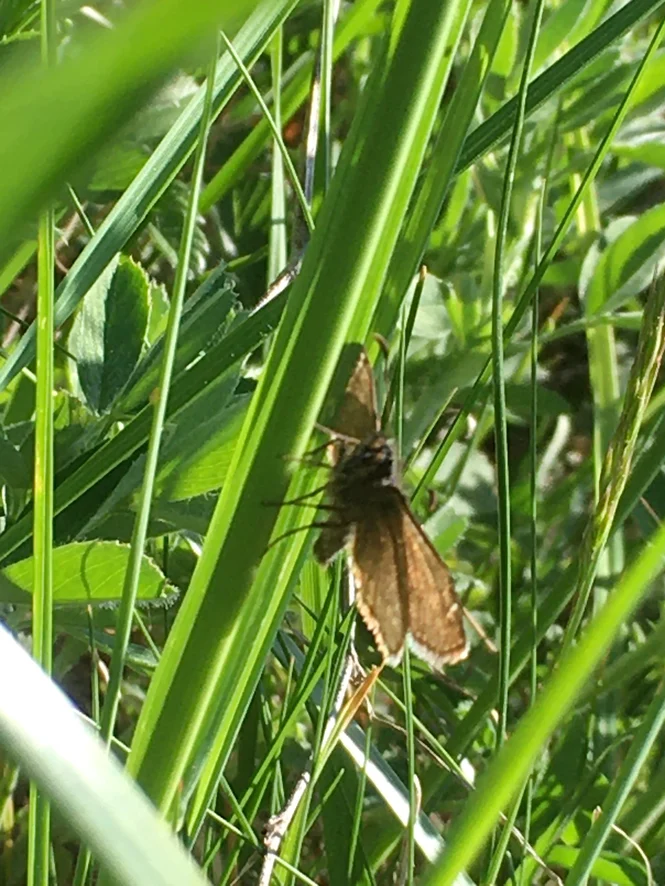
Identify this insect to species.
Erynnis tages
